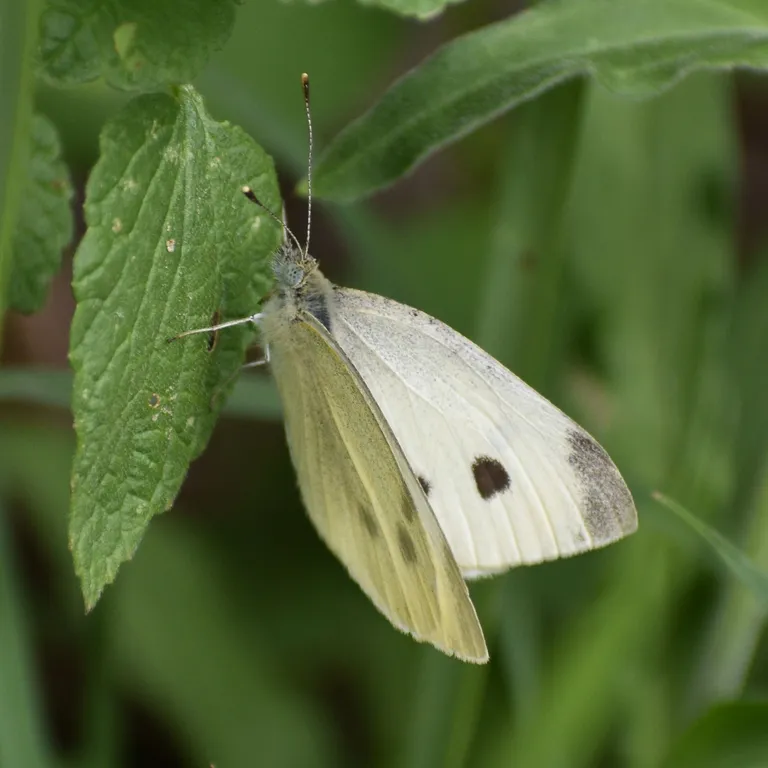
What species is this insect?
Pieris rapae
